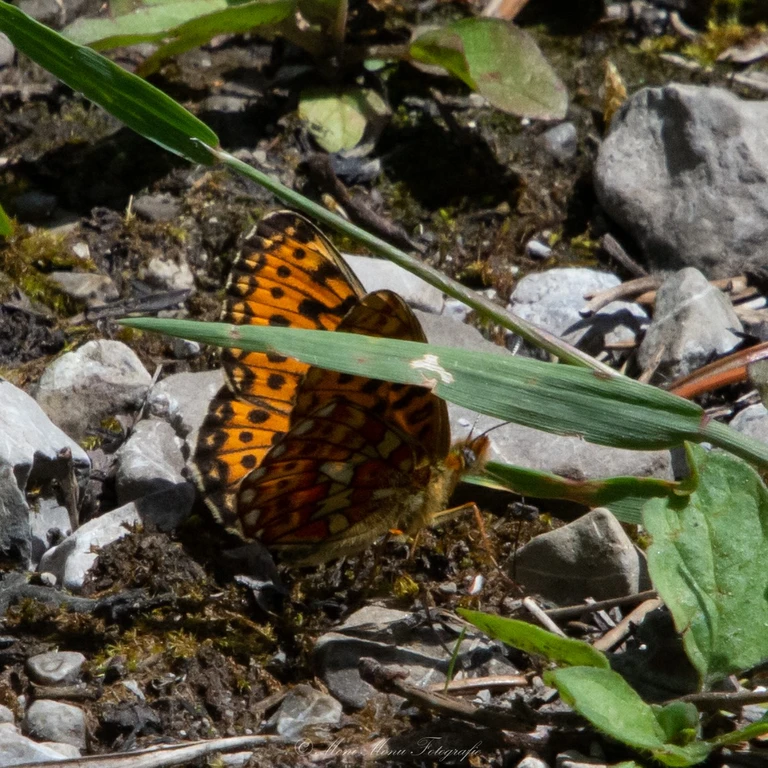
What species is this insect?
Boloria euphrosyne (also Clossiana euphrosyne)
